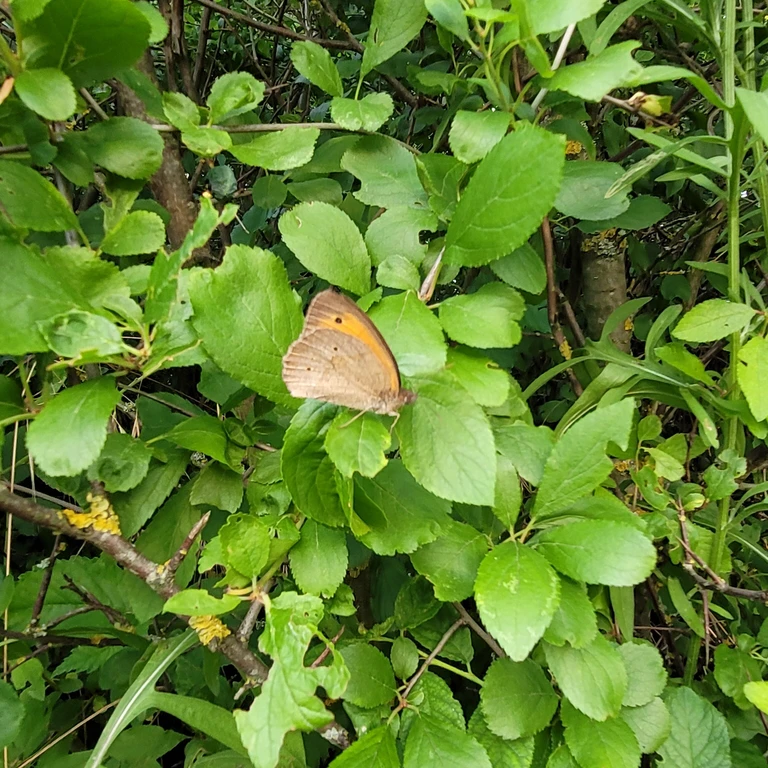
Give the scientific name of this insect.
Maniola jurtina
